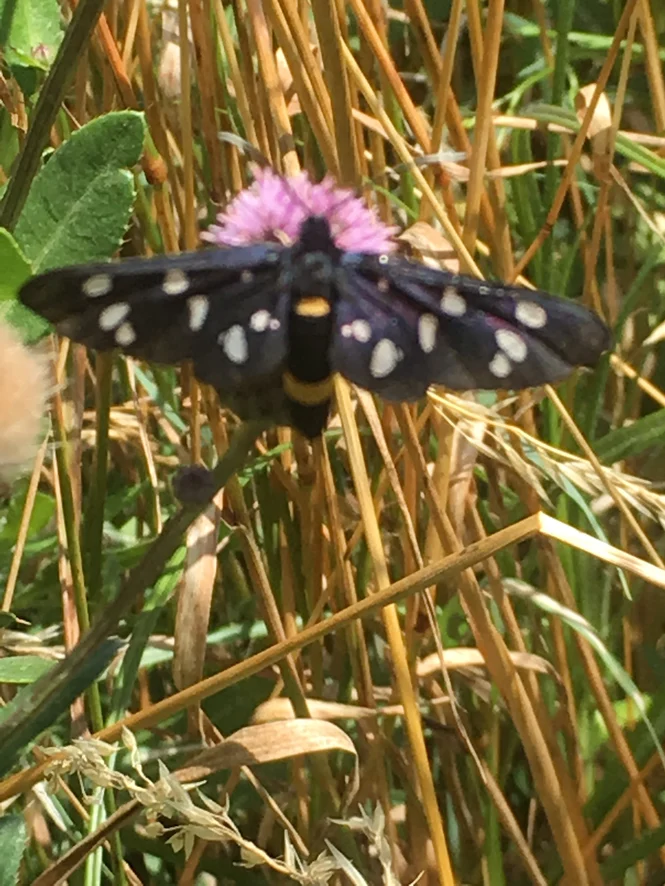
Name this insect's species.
Amata phegea
